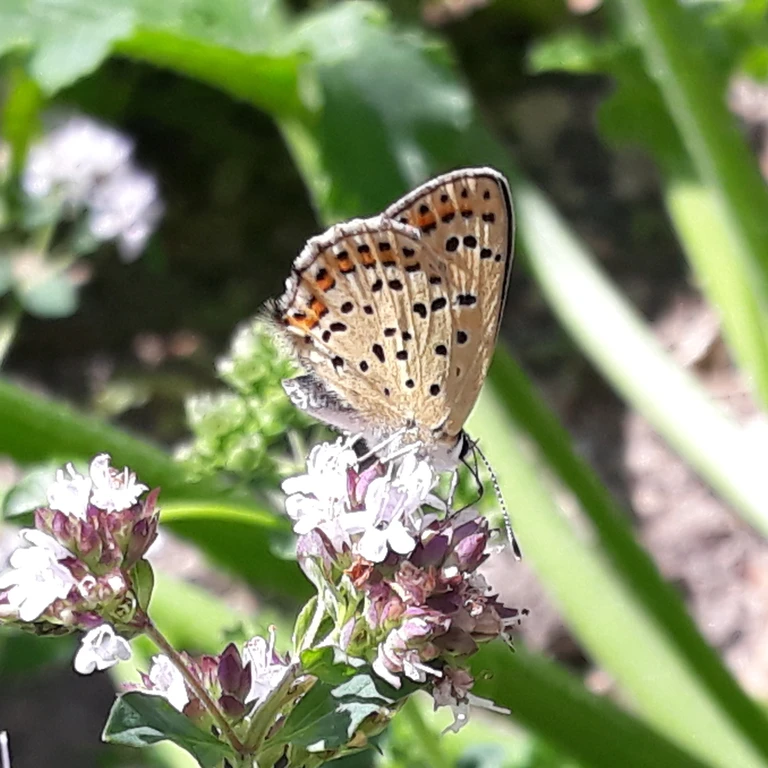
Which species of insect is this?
Lycaena tityrus (also Loweia tityrus)
